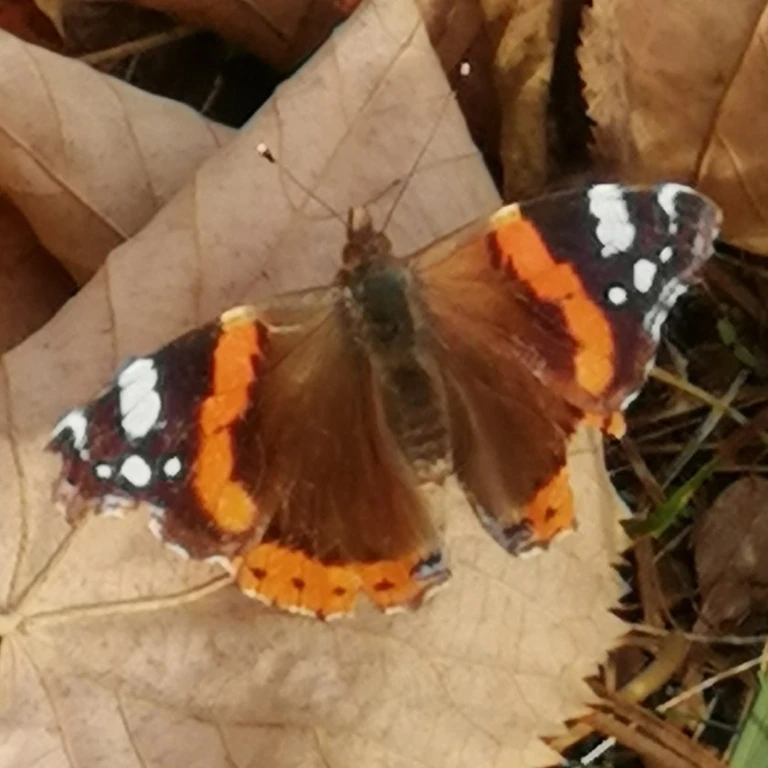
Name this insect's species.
Vanessa atalanta
